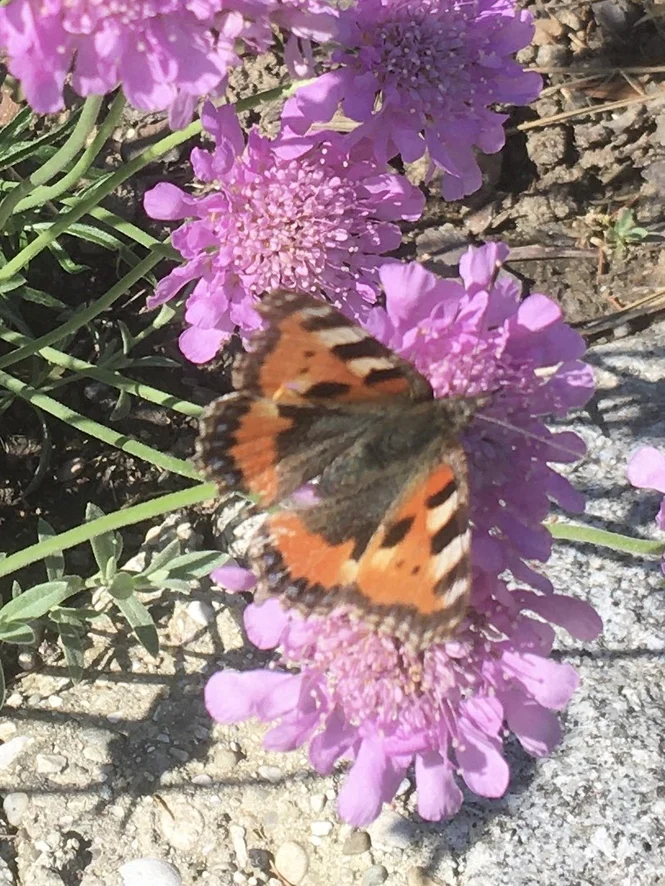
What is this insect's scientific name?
Aglais urticae
